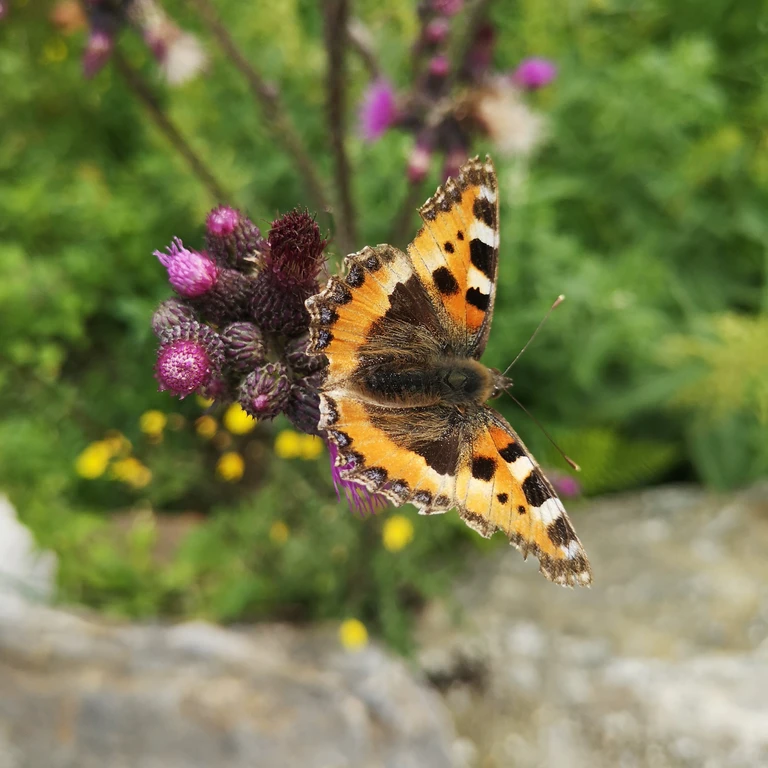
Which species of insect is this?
Aglais urticae
